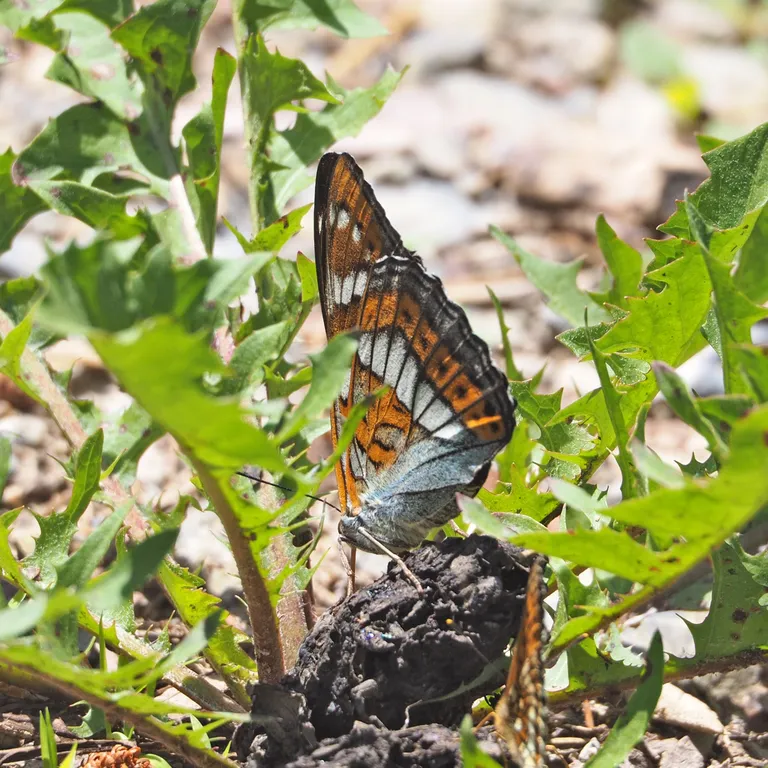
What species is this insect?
Limenitis populi
